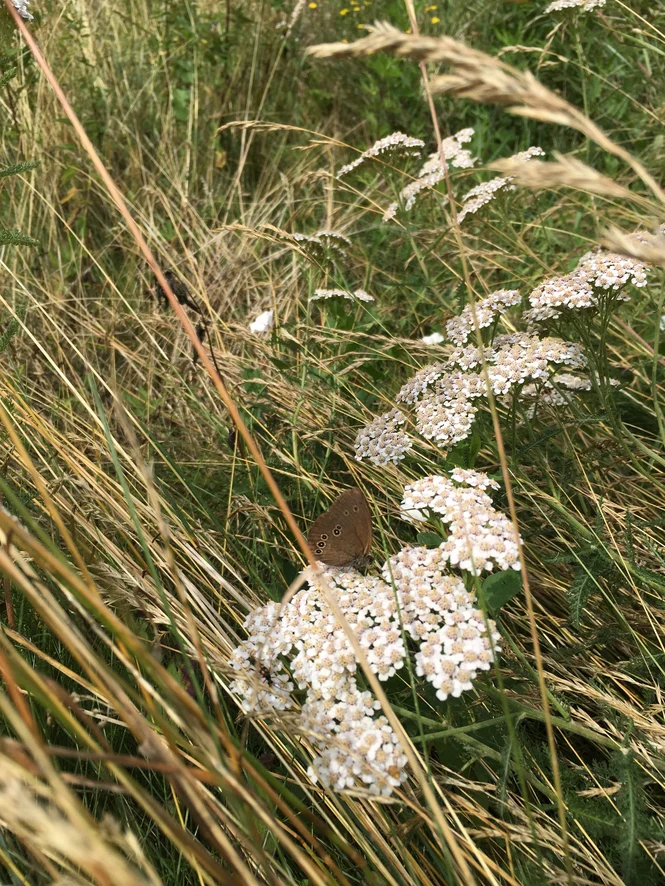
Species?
Aphantopus hyperantus
